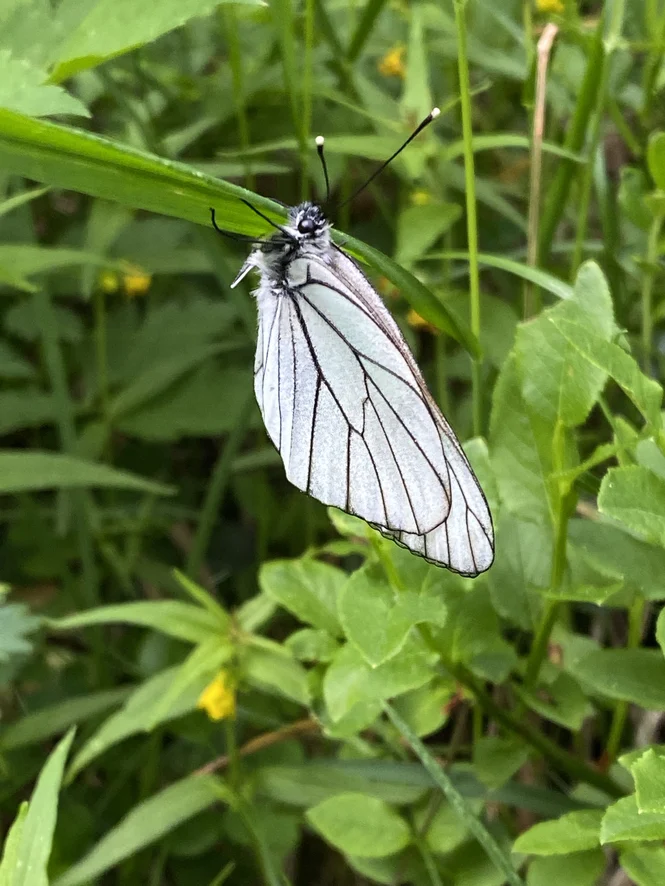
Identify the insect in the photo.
Aporia crataegi
